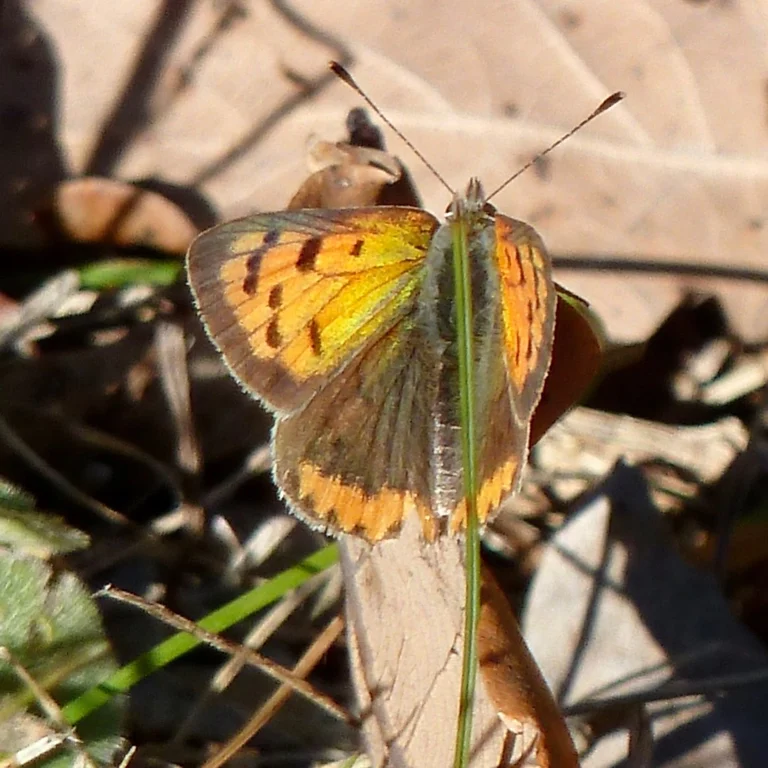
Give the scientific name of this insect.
Lycaena phlaeas
